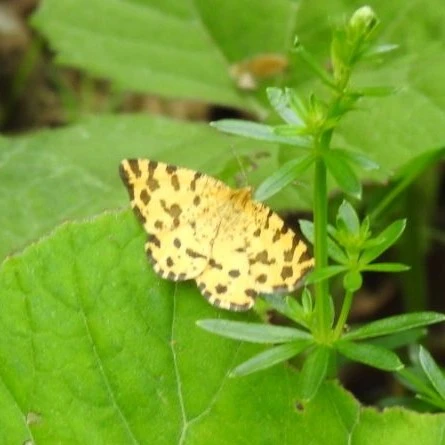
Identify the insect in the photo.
Pseudopanthera macularia
